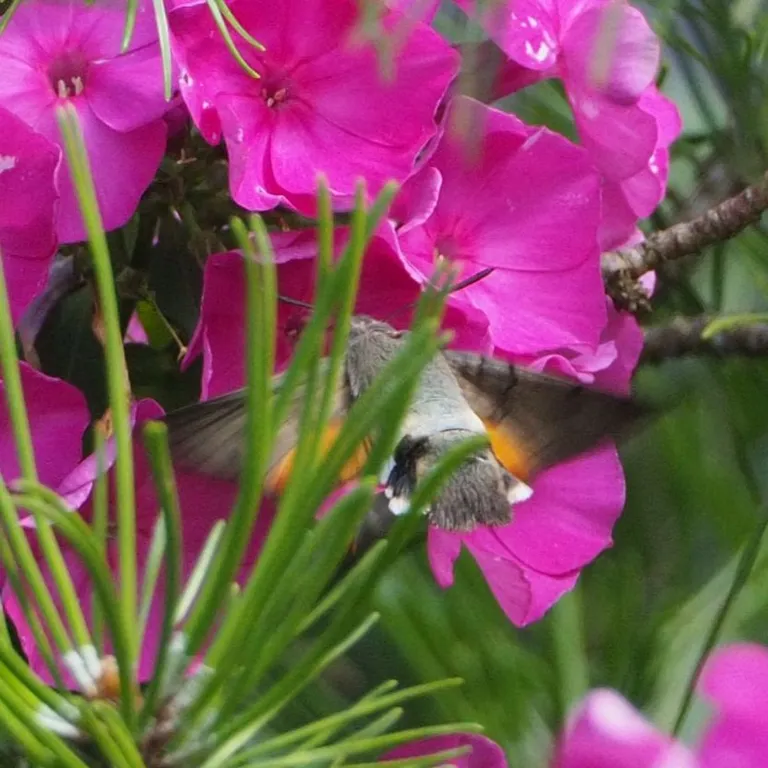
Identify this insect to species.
Macroglossum stellatarum
